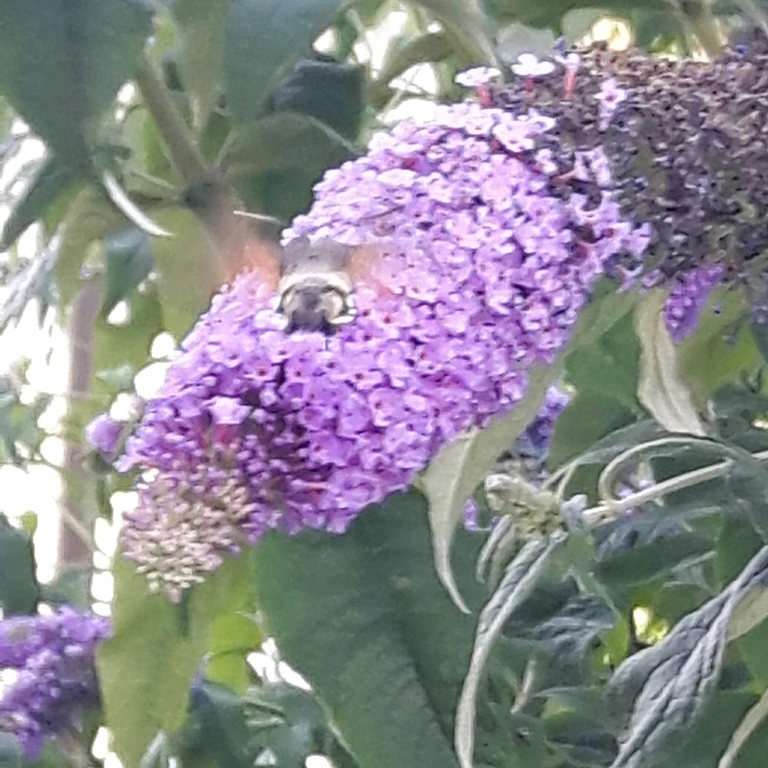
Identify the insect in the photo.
Macroglossum stellatarum
